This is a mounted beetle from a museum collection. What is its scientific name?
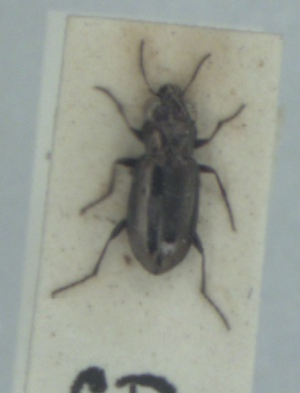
Notiophilus substriatus
